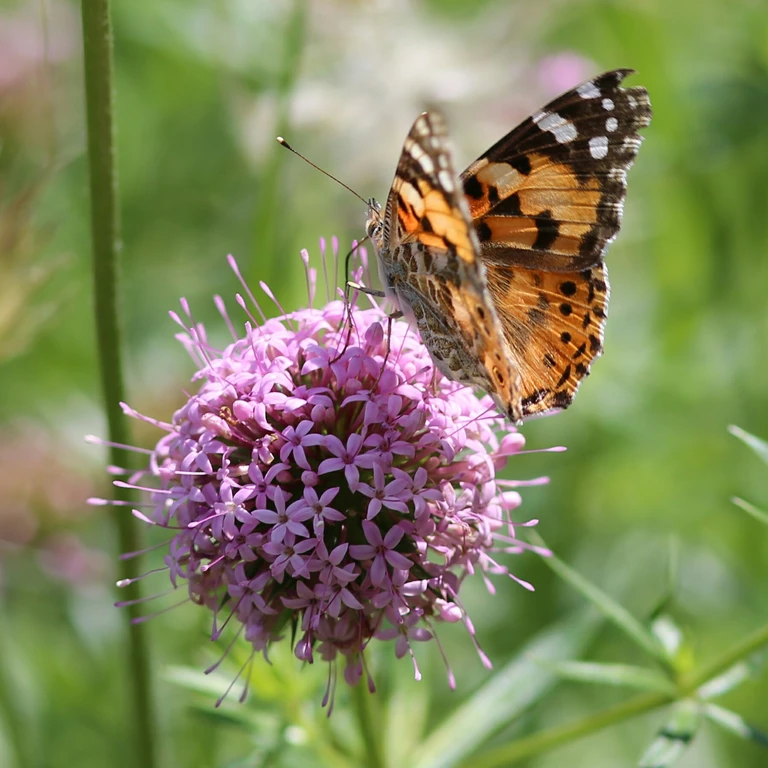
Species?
Vanessa cardui
